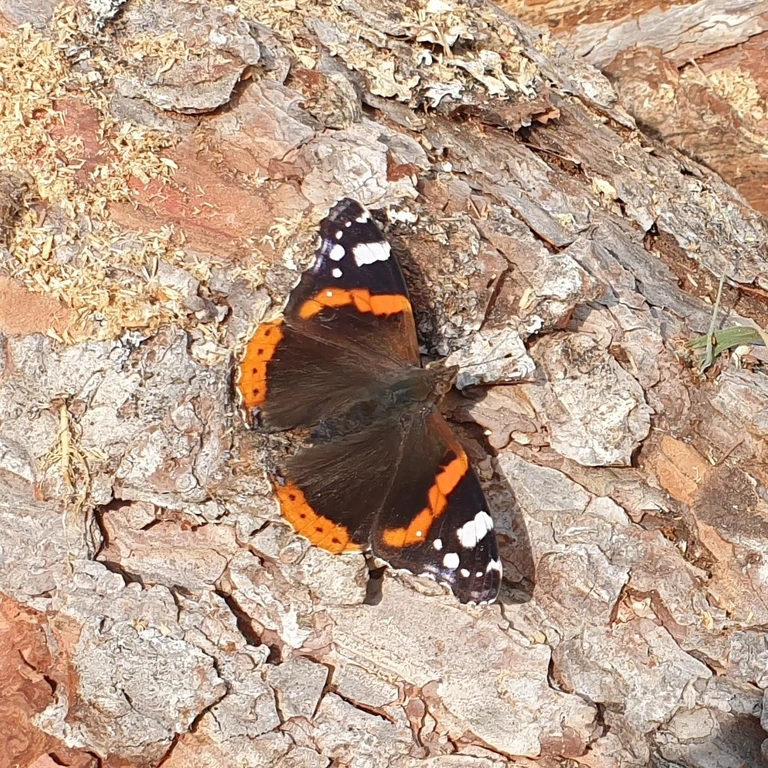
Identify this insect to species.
Vanessa atalanta
